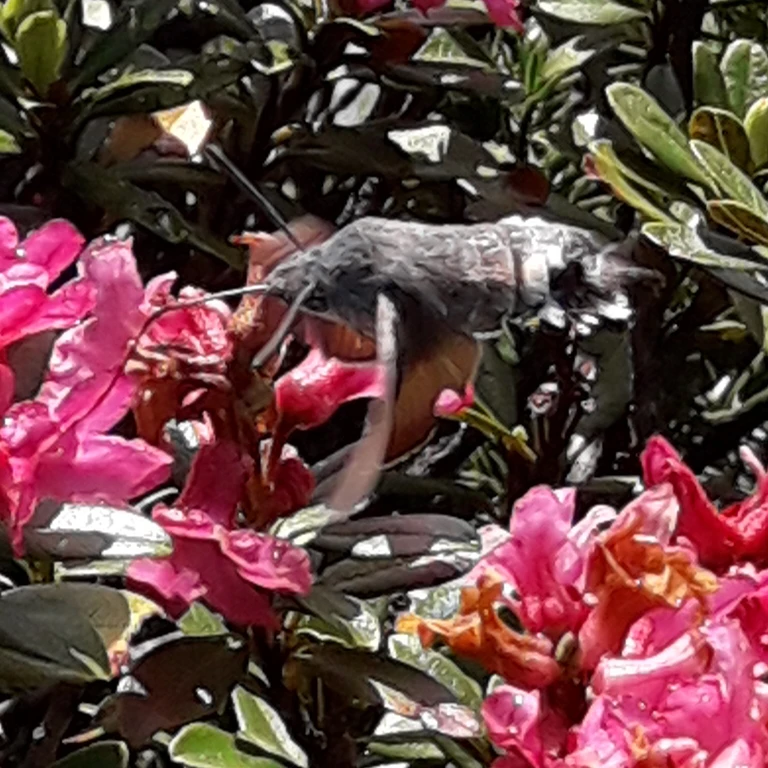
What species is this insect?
Macroglossum stellatarum
